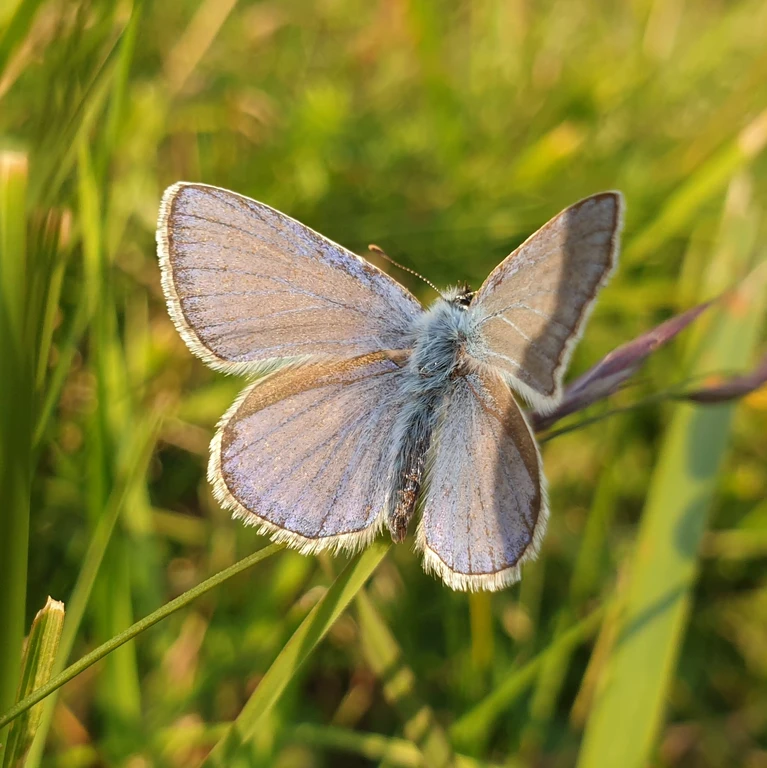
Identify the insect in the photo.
Polyommatus icarus
